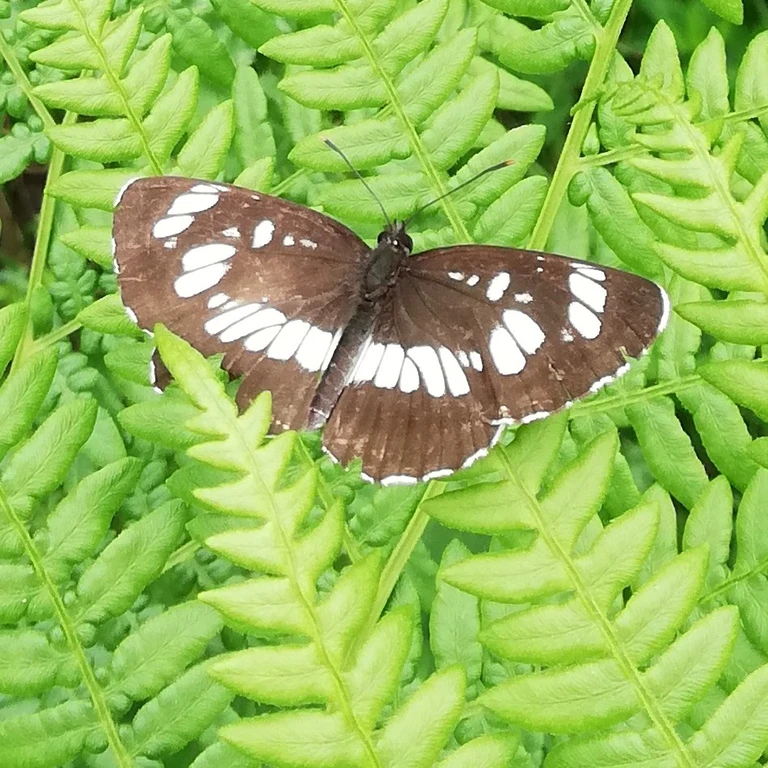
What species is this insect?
Neptis rivularis
